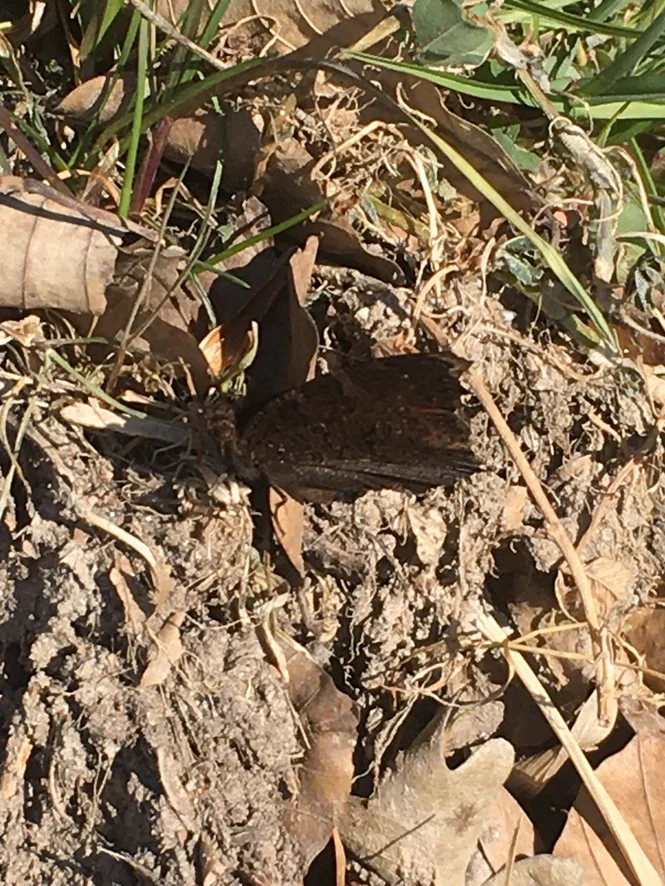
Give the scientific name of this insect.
Aglais io
